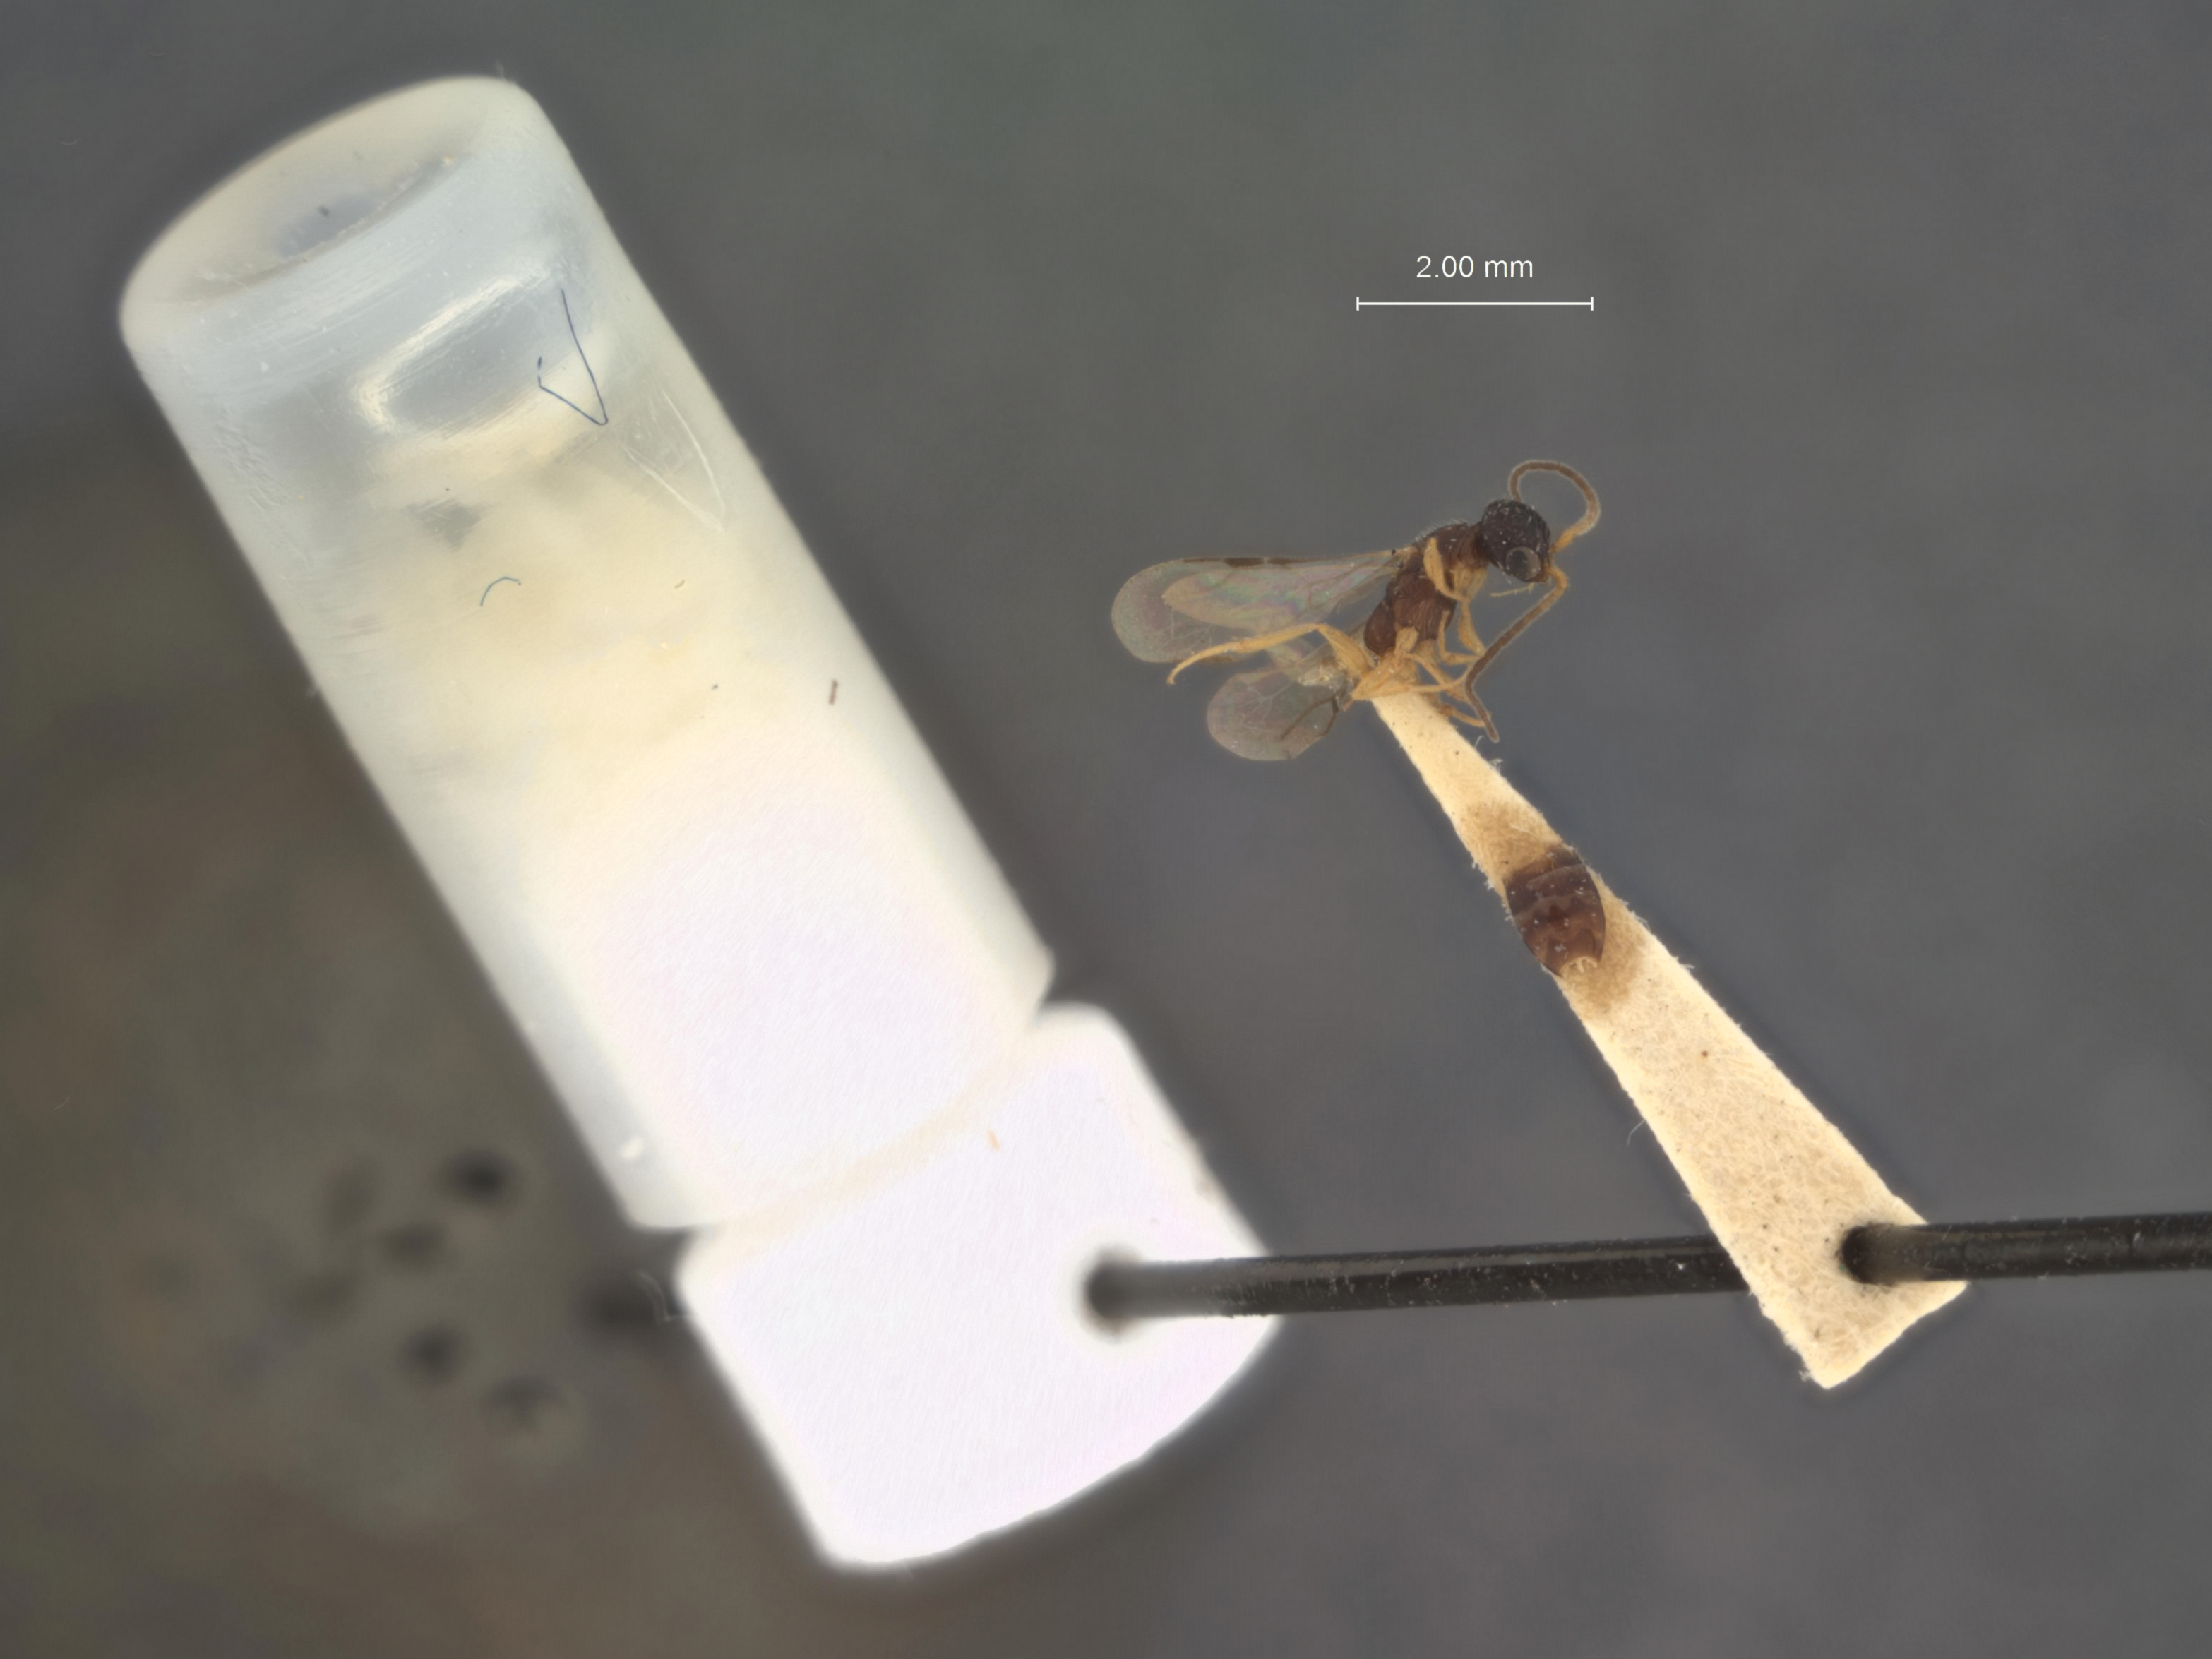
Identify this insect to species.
Propristocera angustata
